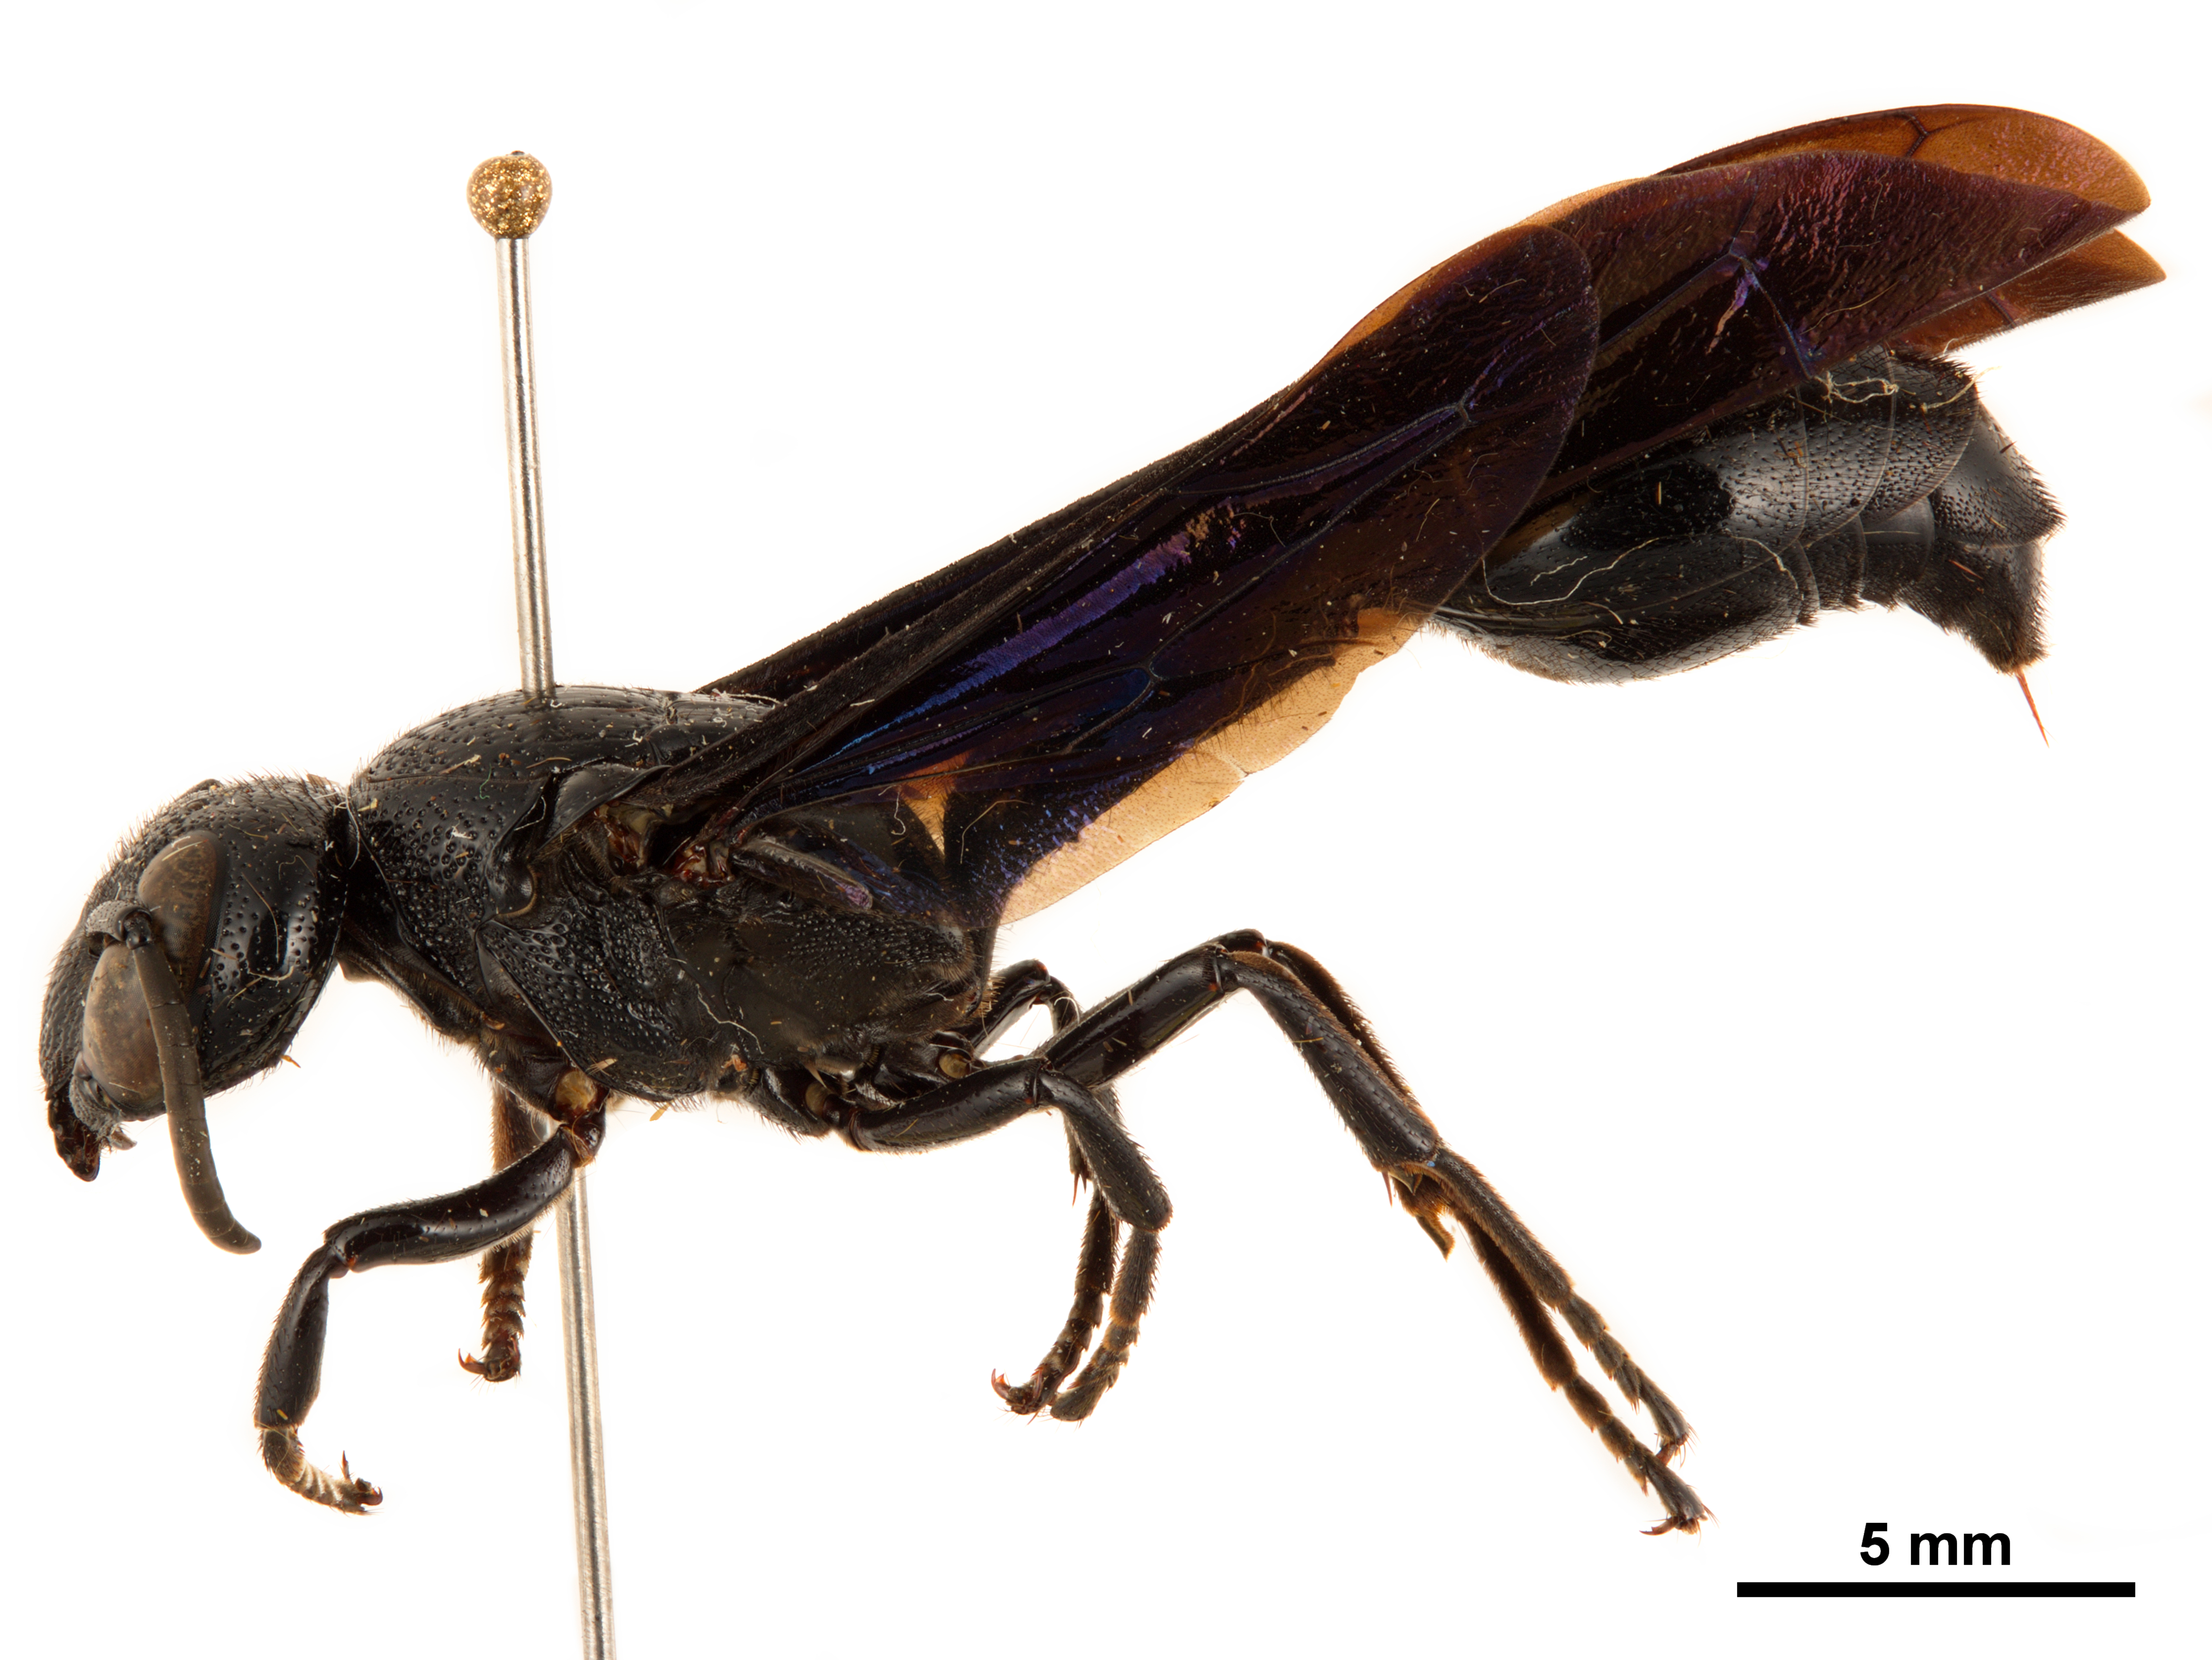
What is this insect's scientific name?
Calligaster williamsi
